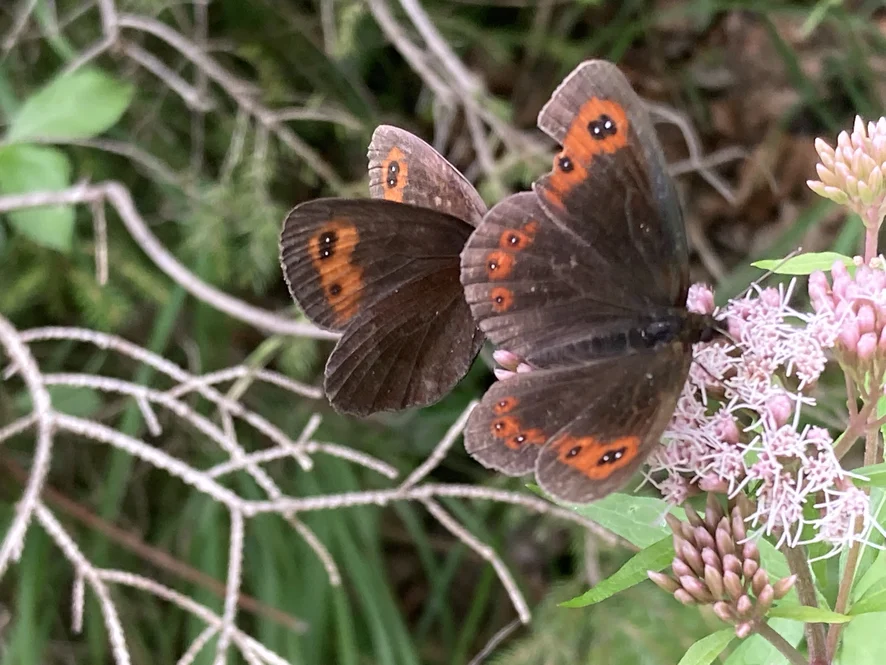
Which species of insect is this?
Erebia aethiops
